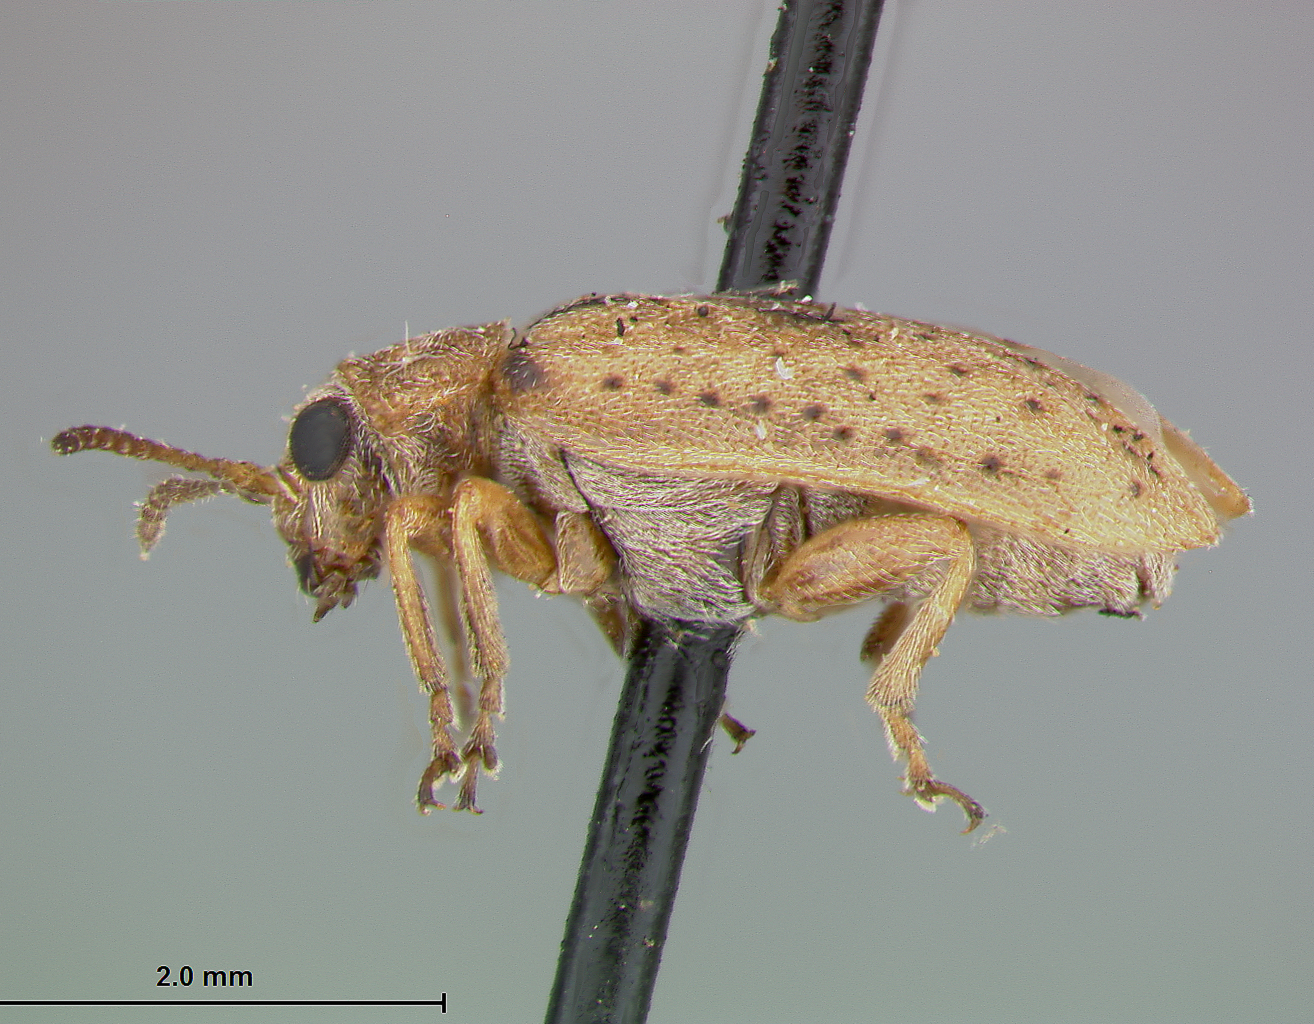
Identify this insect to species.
Monoxia schizonycha
